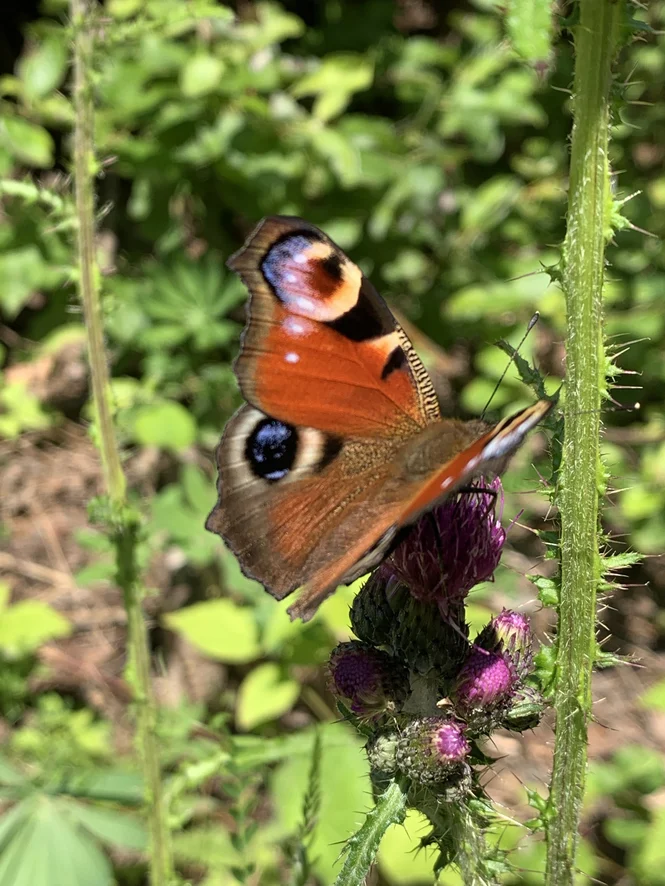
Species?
Aglais io
